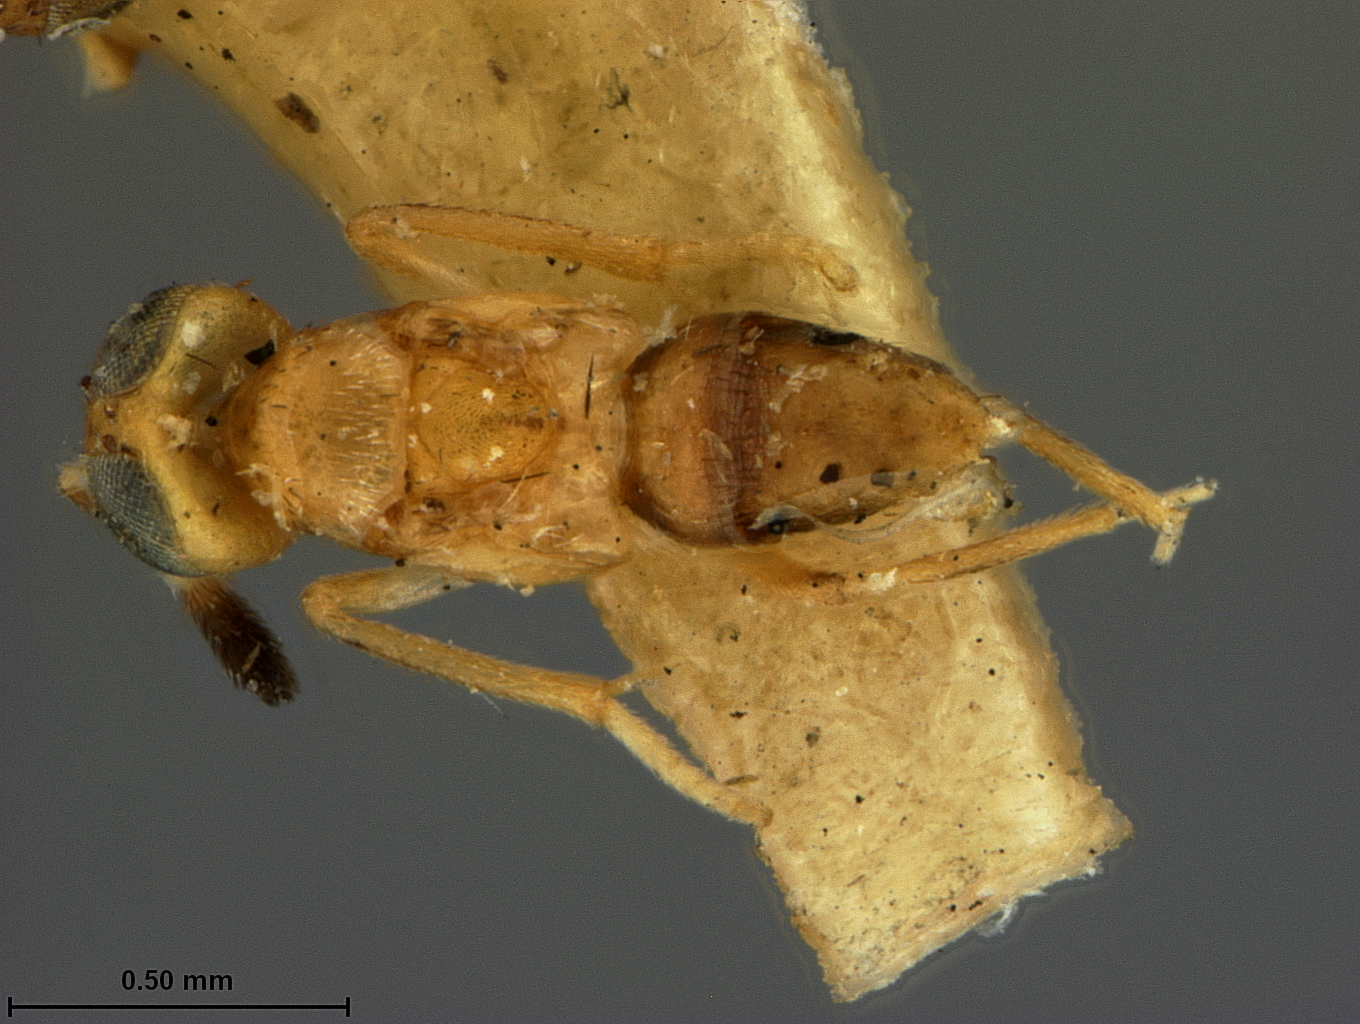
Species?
Cheiloneurus swezeyi
